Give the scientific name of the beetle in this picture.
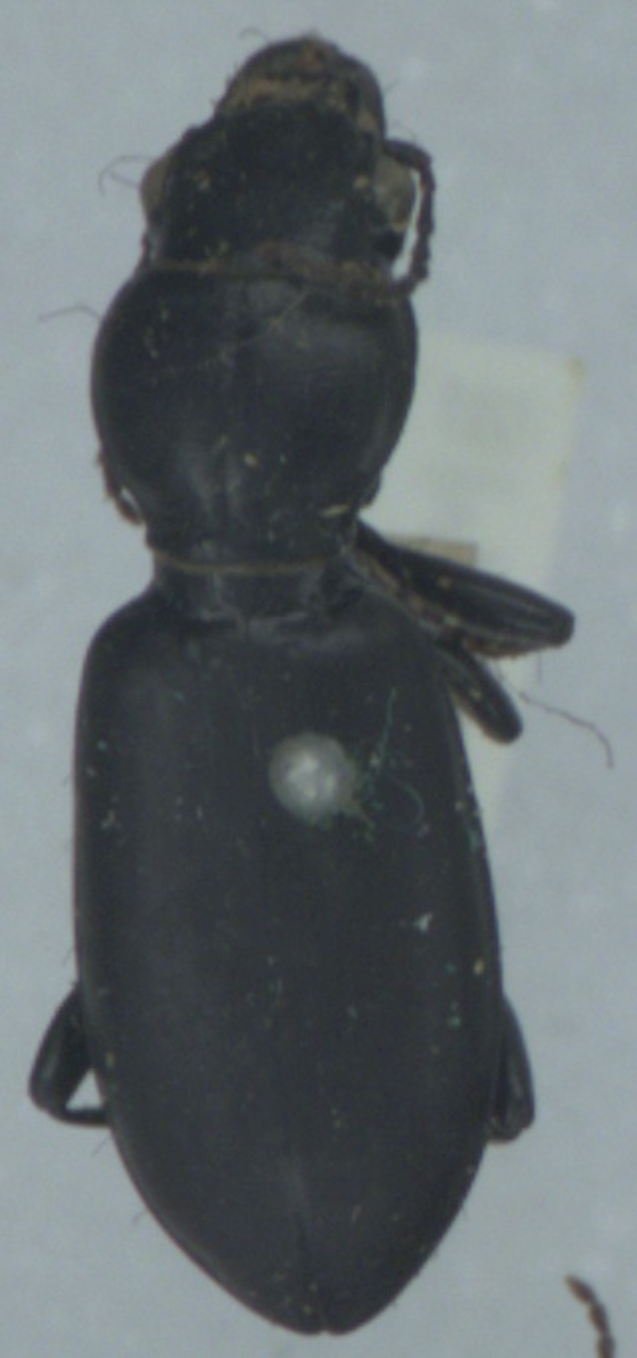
Broscus cephalotes
